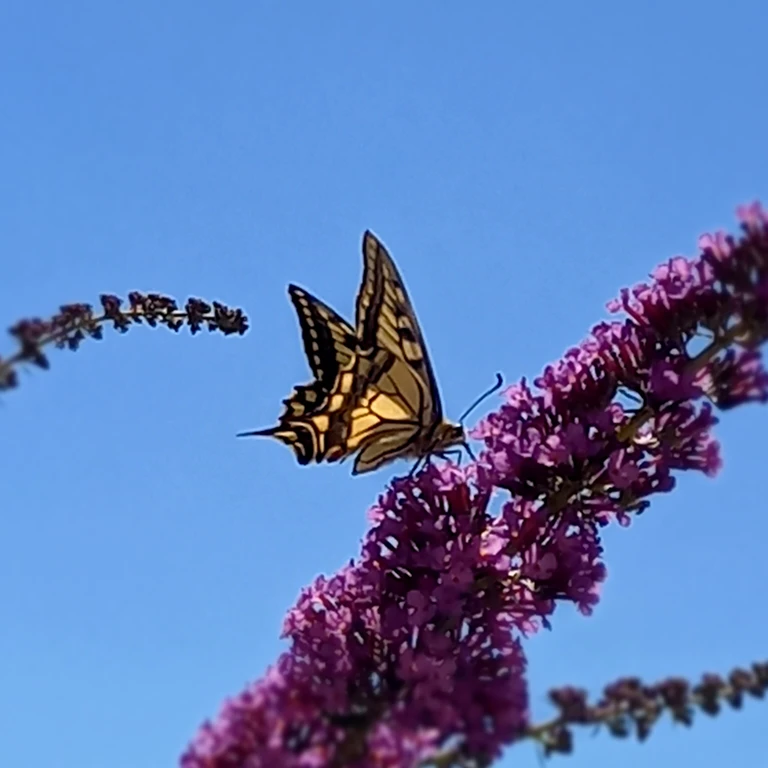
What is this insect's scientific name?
Papilio machaon
